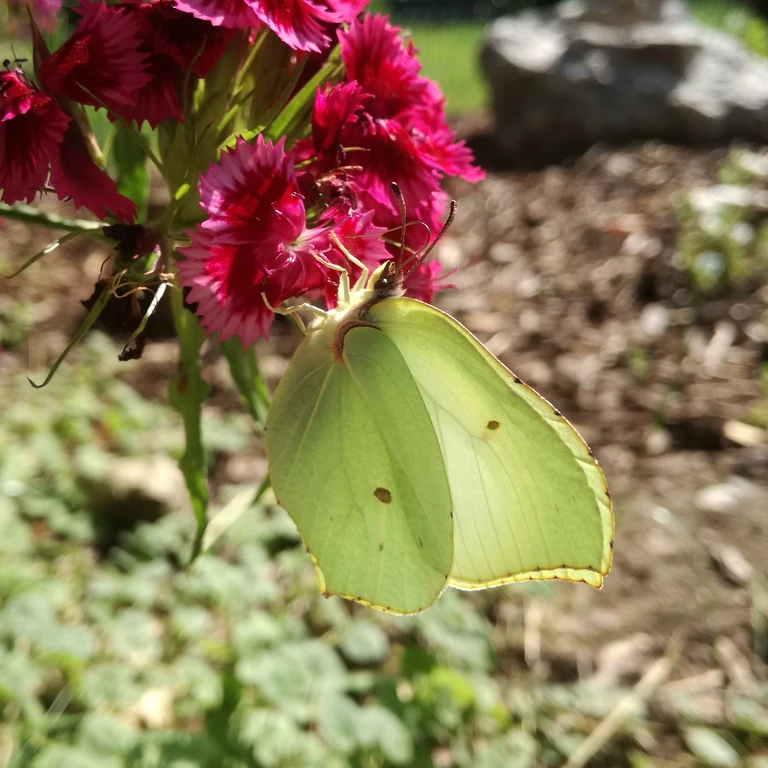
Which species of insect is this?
Gonepteryx rhamni
